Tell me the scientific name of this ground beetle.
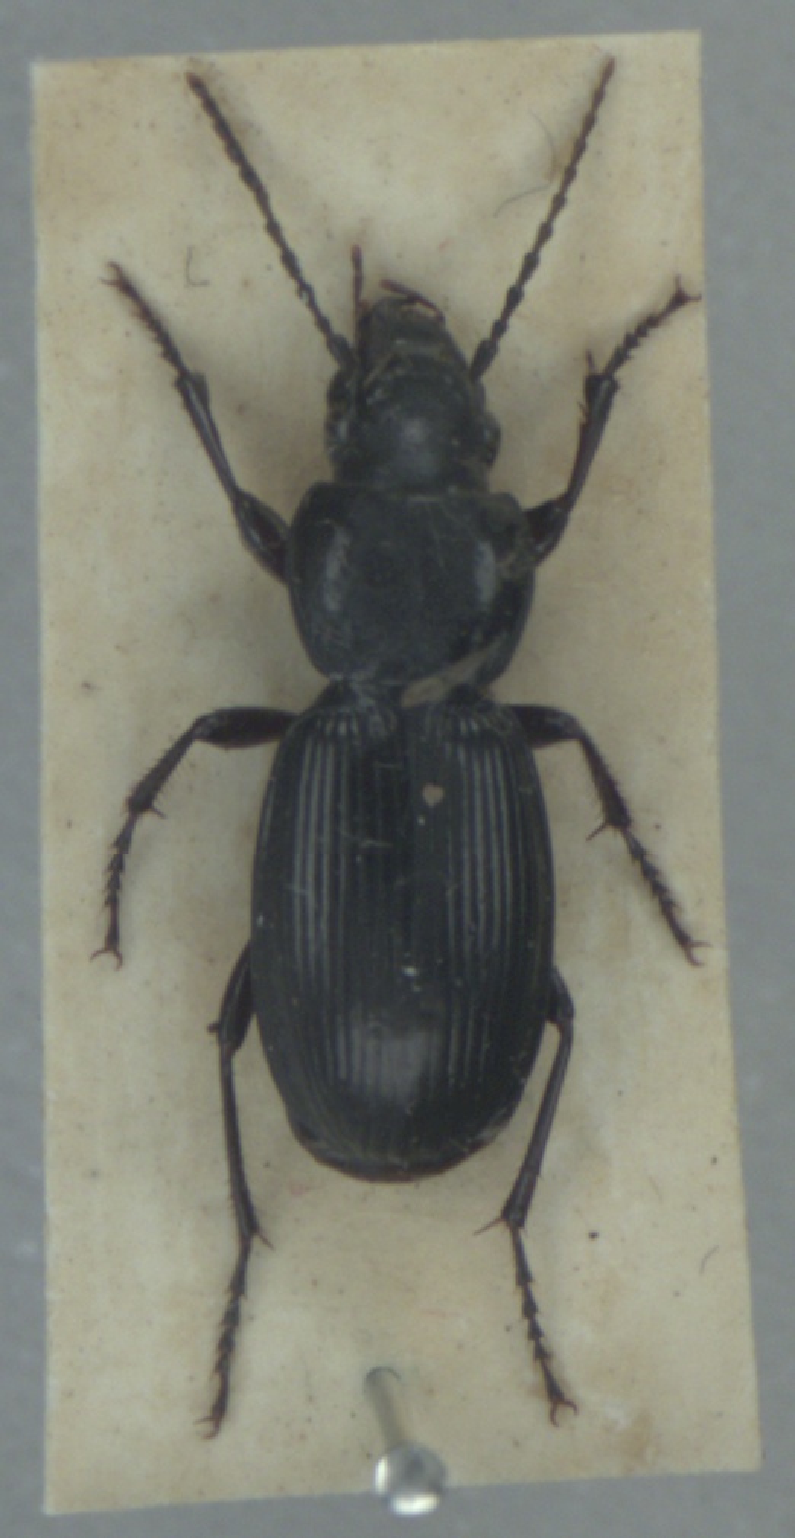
Pterostichus madidus
